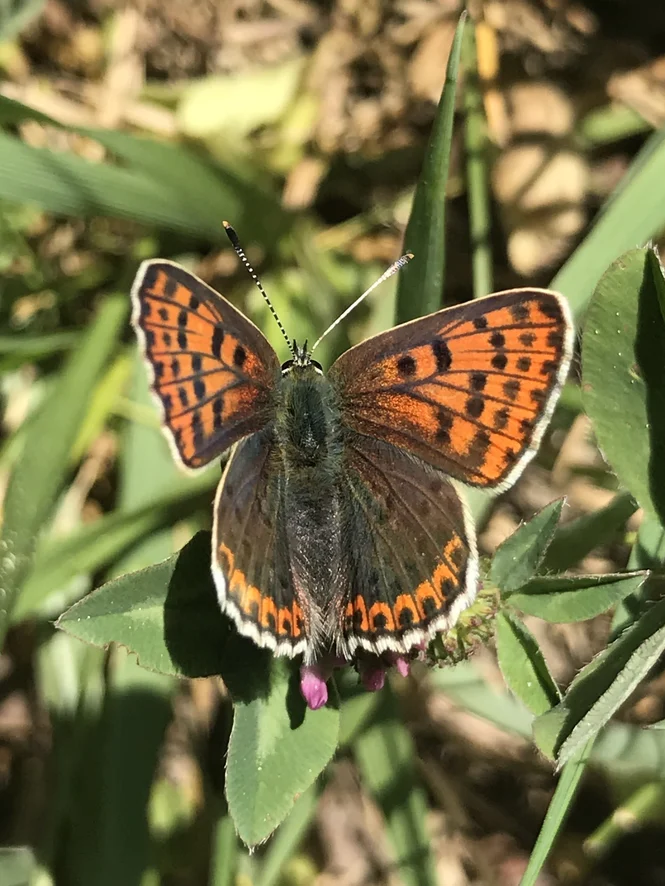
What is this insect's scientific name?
Lycaena tityrus (also Loweia tityrus)
